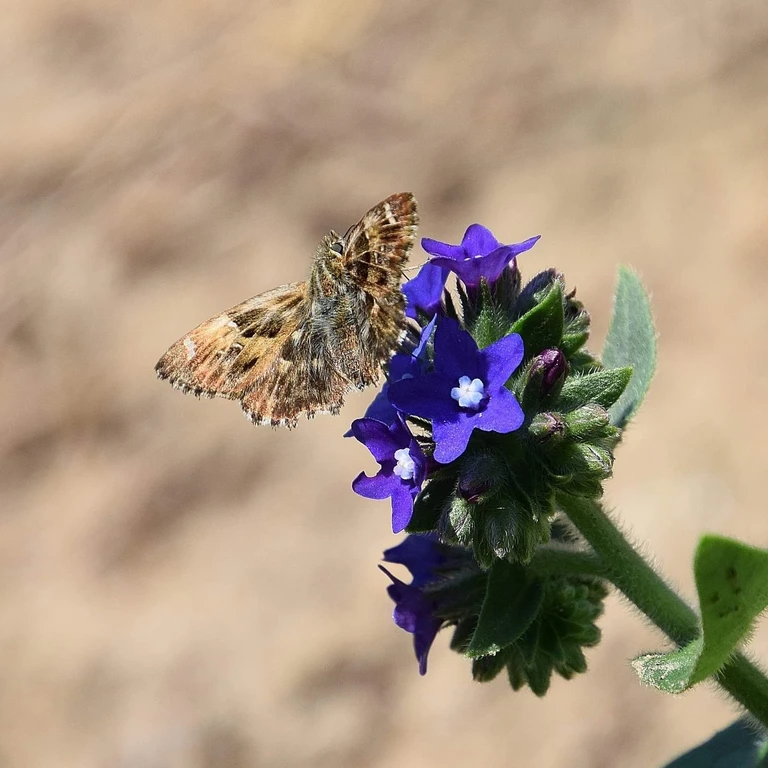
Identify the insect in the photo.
Carcharodus alceae
